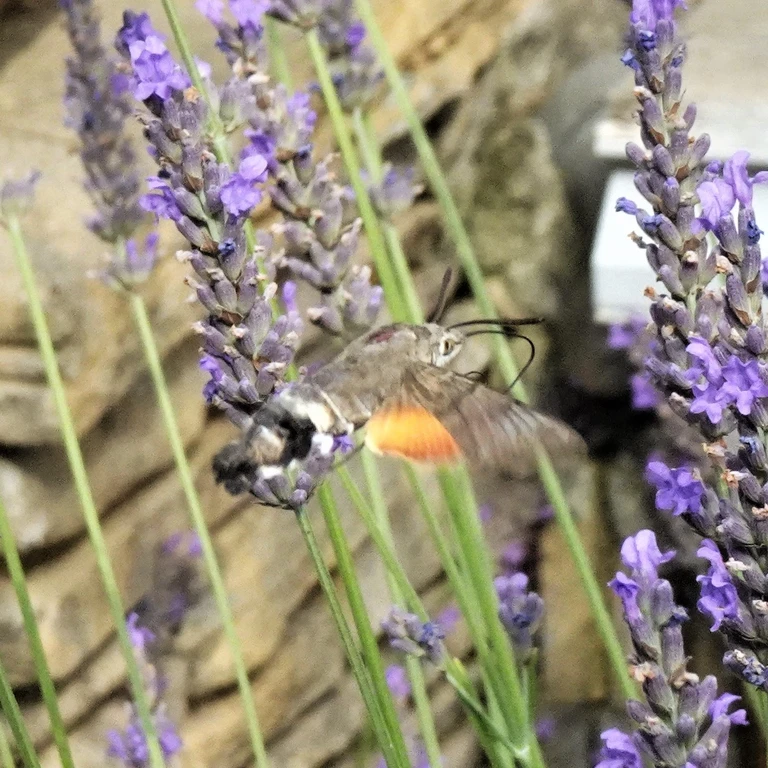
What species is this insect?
Macroglossum stellatarum
